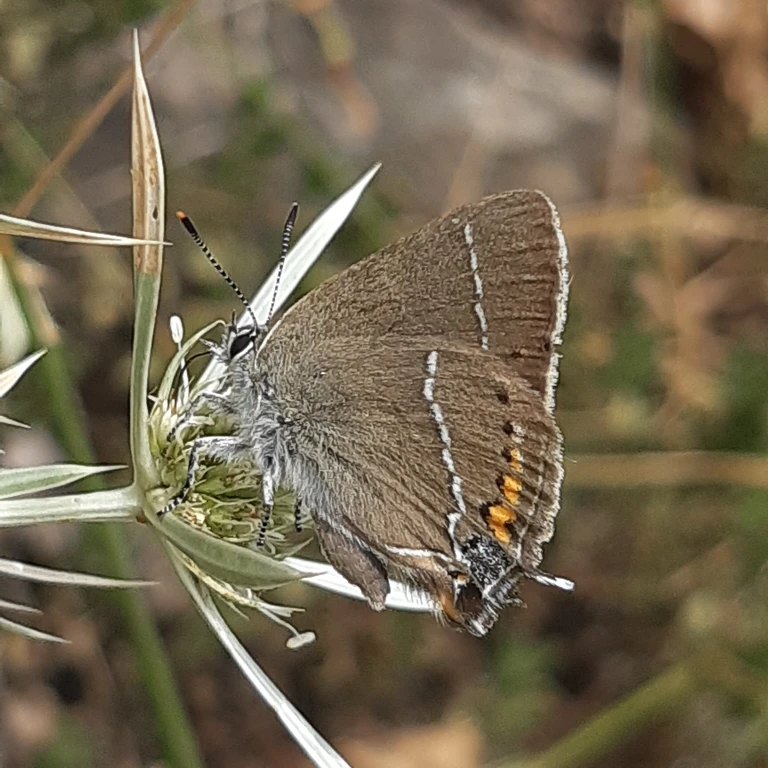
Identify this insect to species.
Satyrium spini (also Tuttiola spini)
